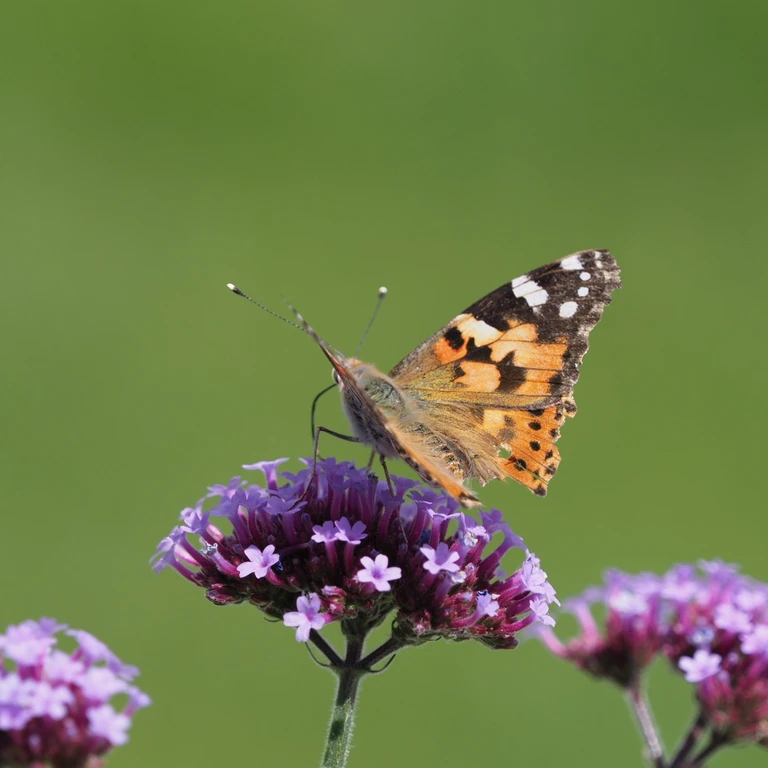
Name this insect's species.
Vanessa cardui
